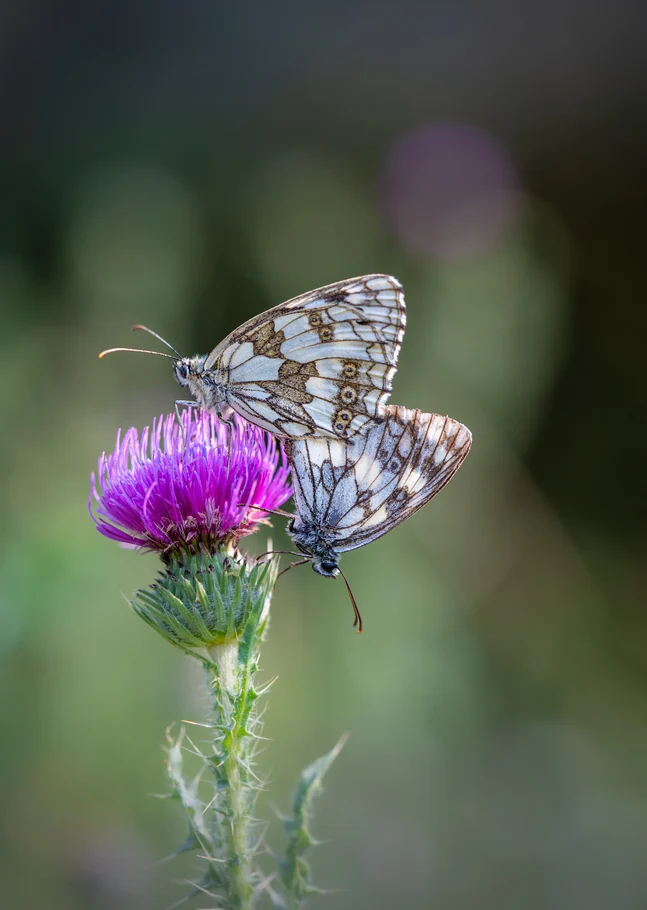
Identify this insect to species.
Melanargia galathea
